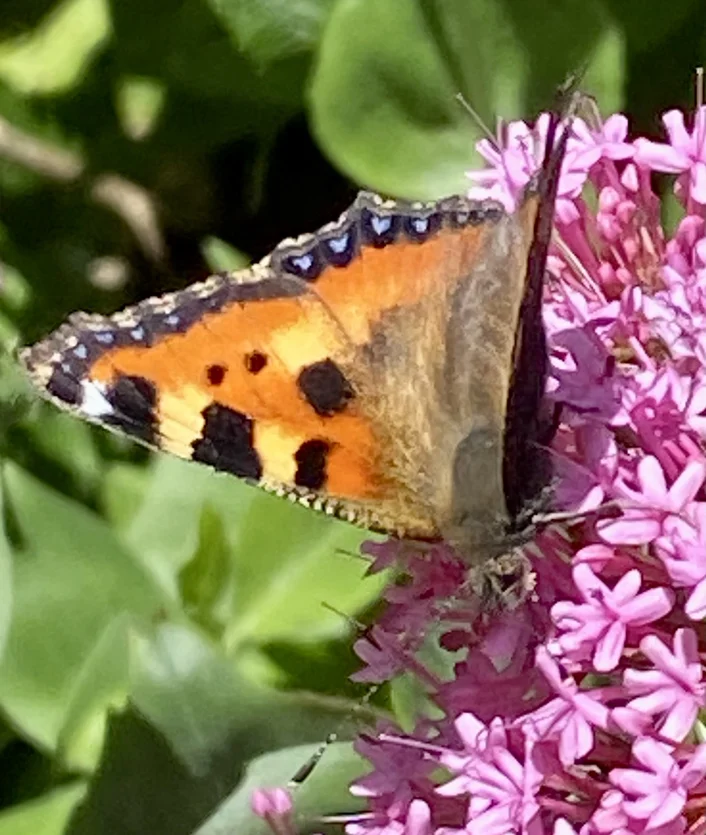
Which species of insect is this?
Aglais urticae
